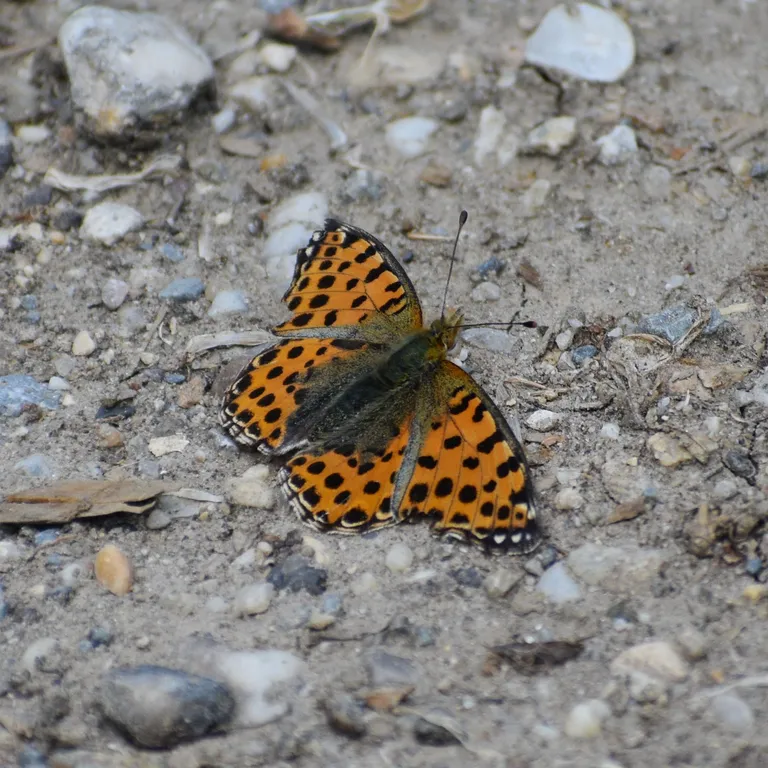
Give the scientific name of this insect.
Issoria lathonia
